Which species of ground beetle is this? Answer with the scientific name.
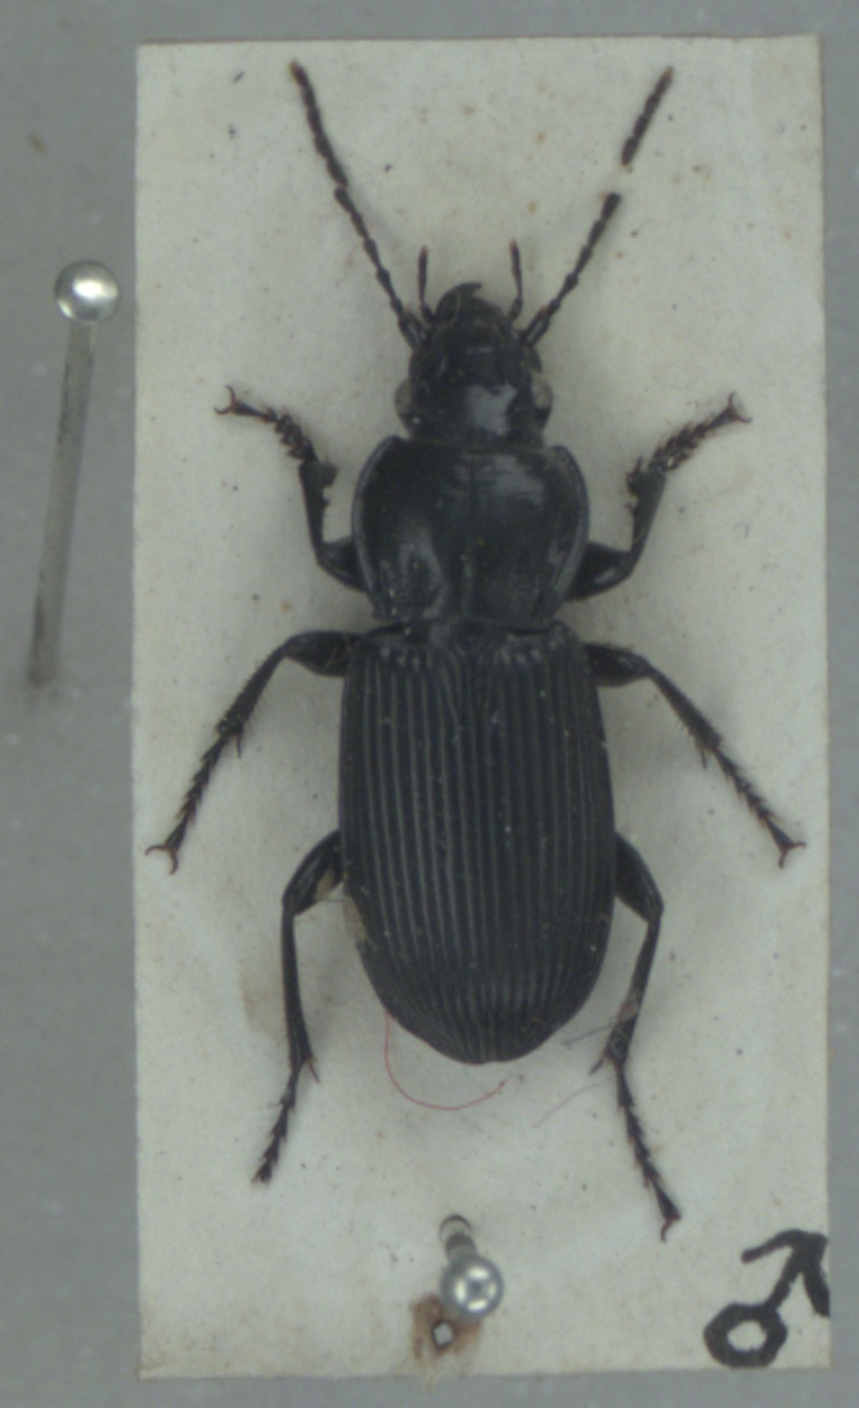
Pterostichus melanarius
